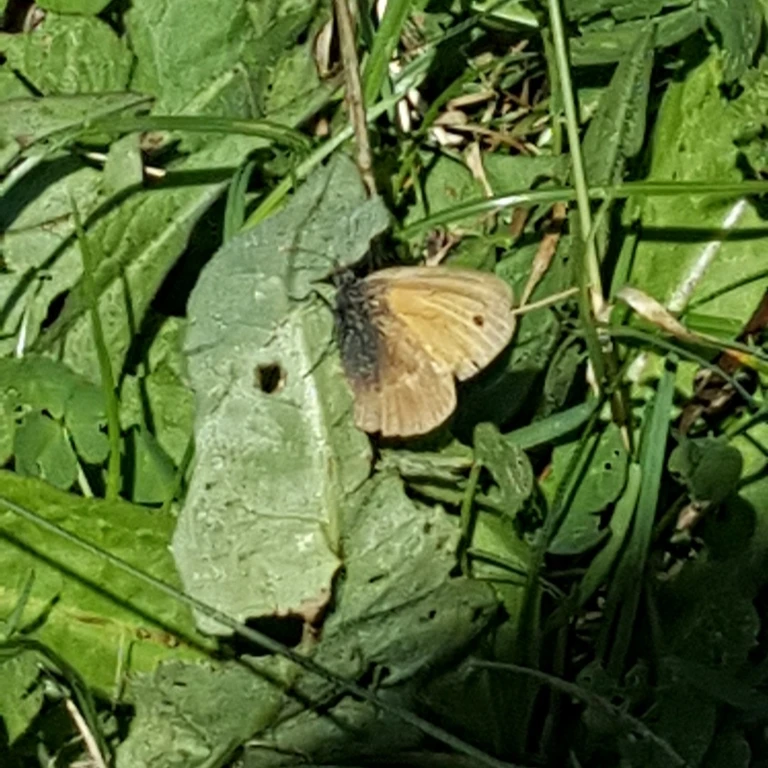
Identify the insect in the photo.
Coenonympha pamphilus
